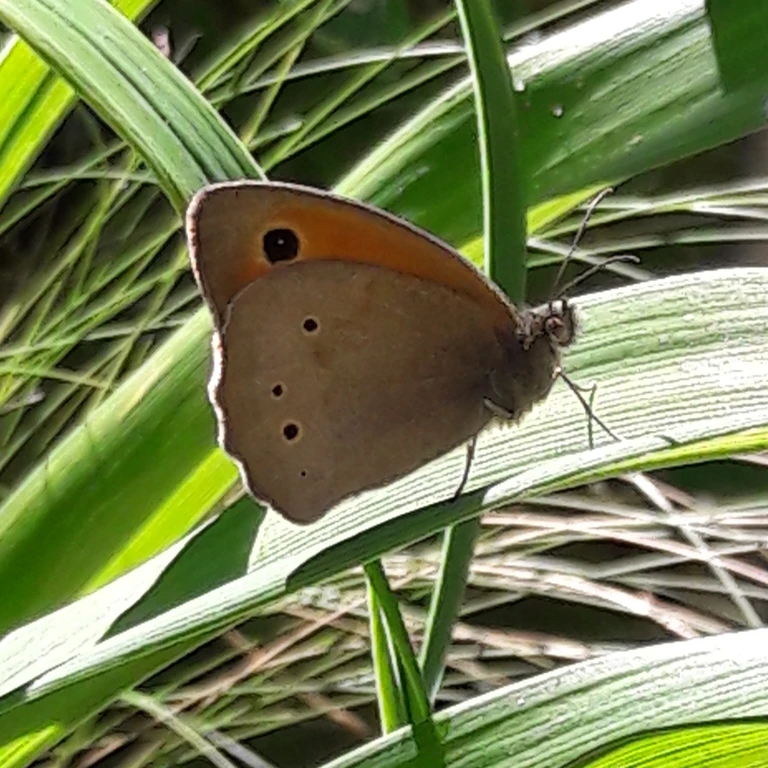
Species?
Maniola jurtina
